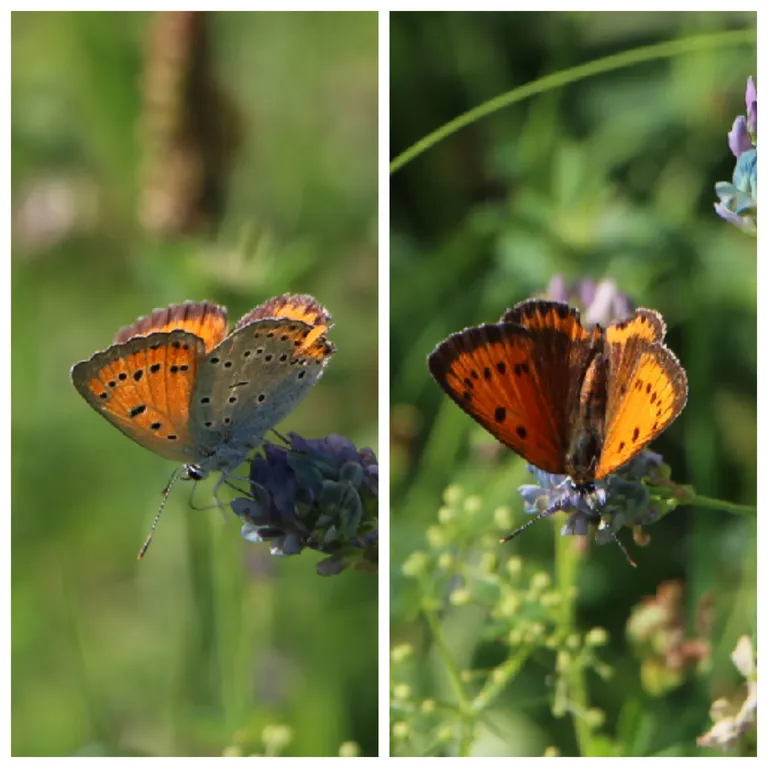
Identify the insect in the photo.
Lycaena dispar
